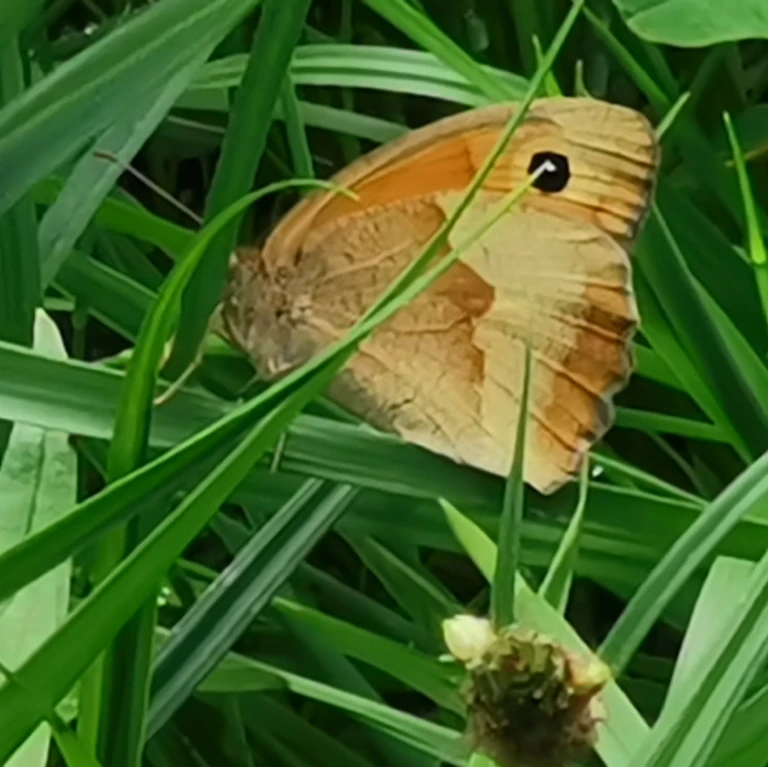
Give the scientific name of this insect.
Maniola jurtina
